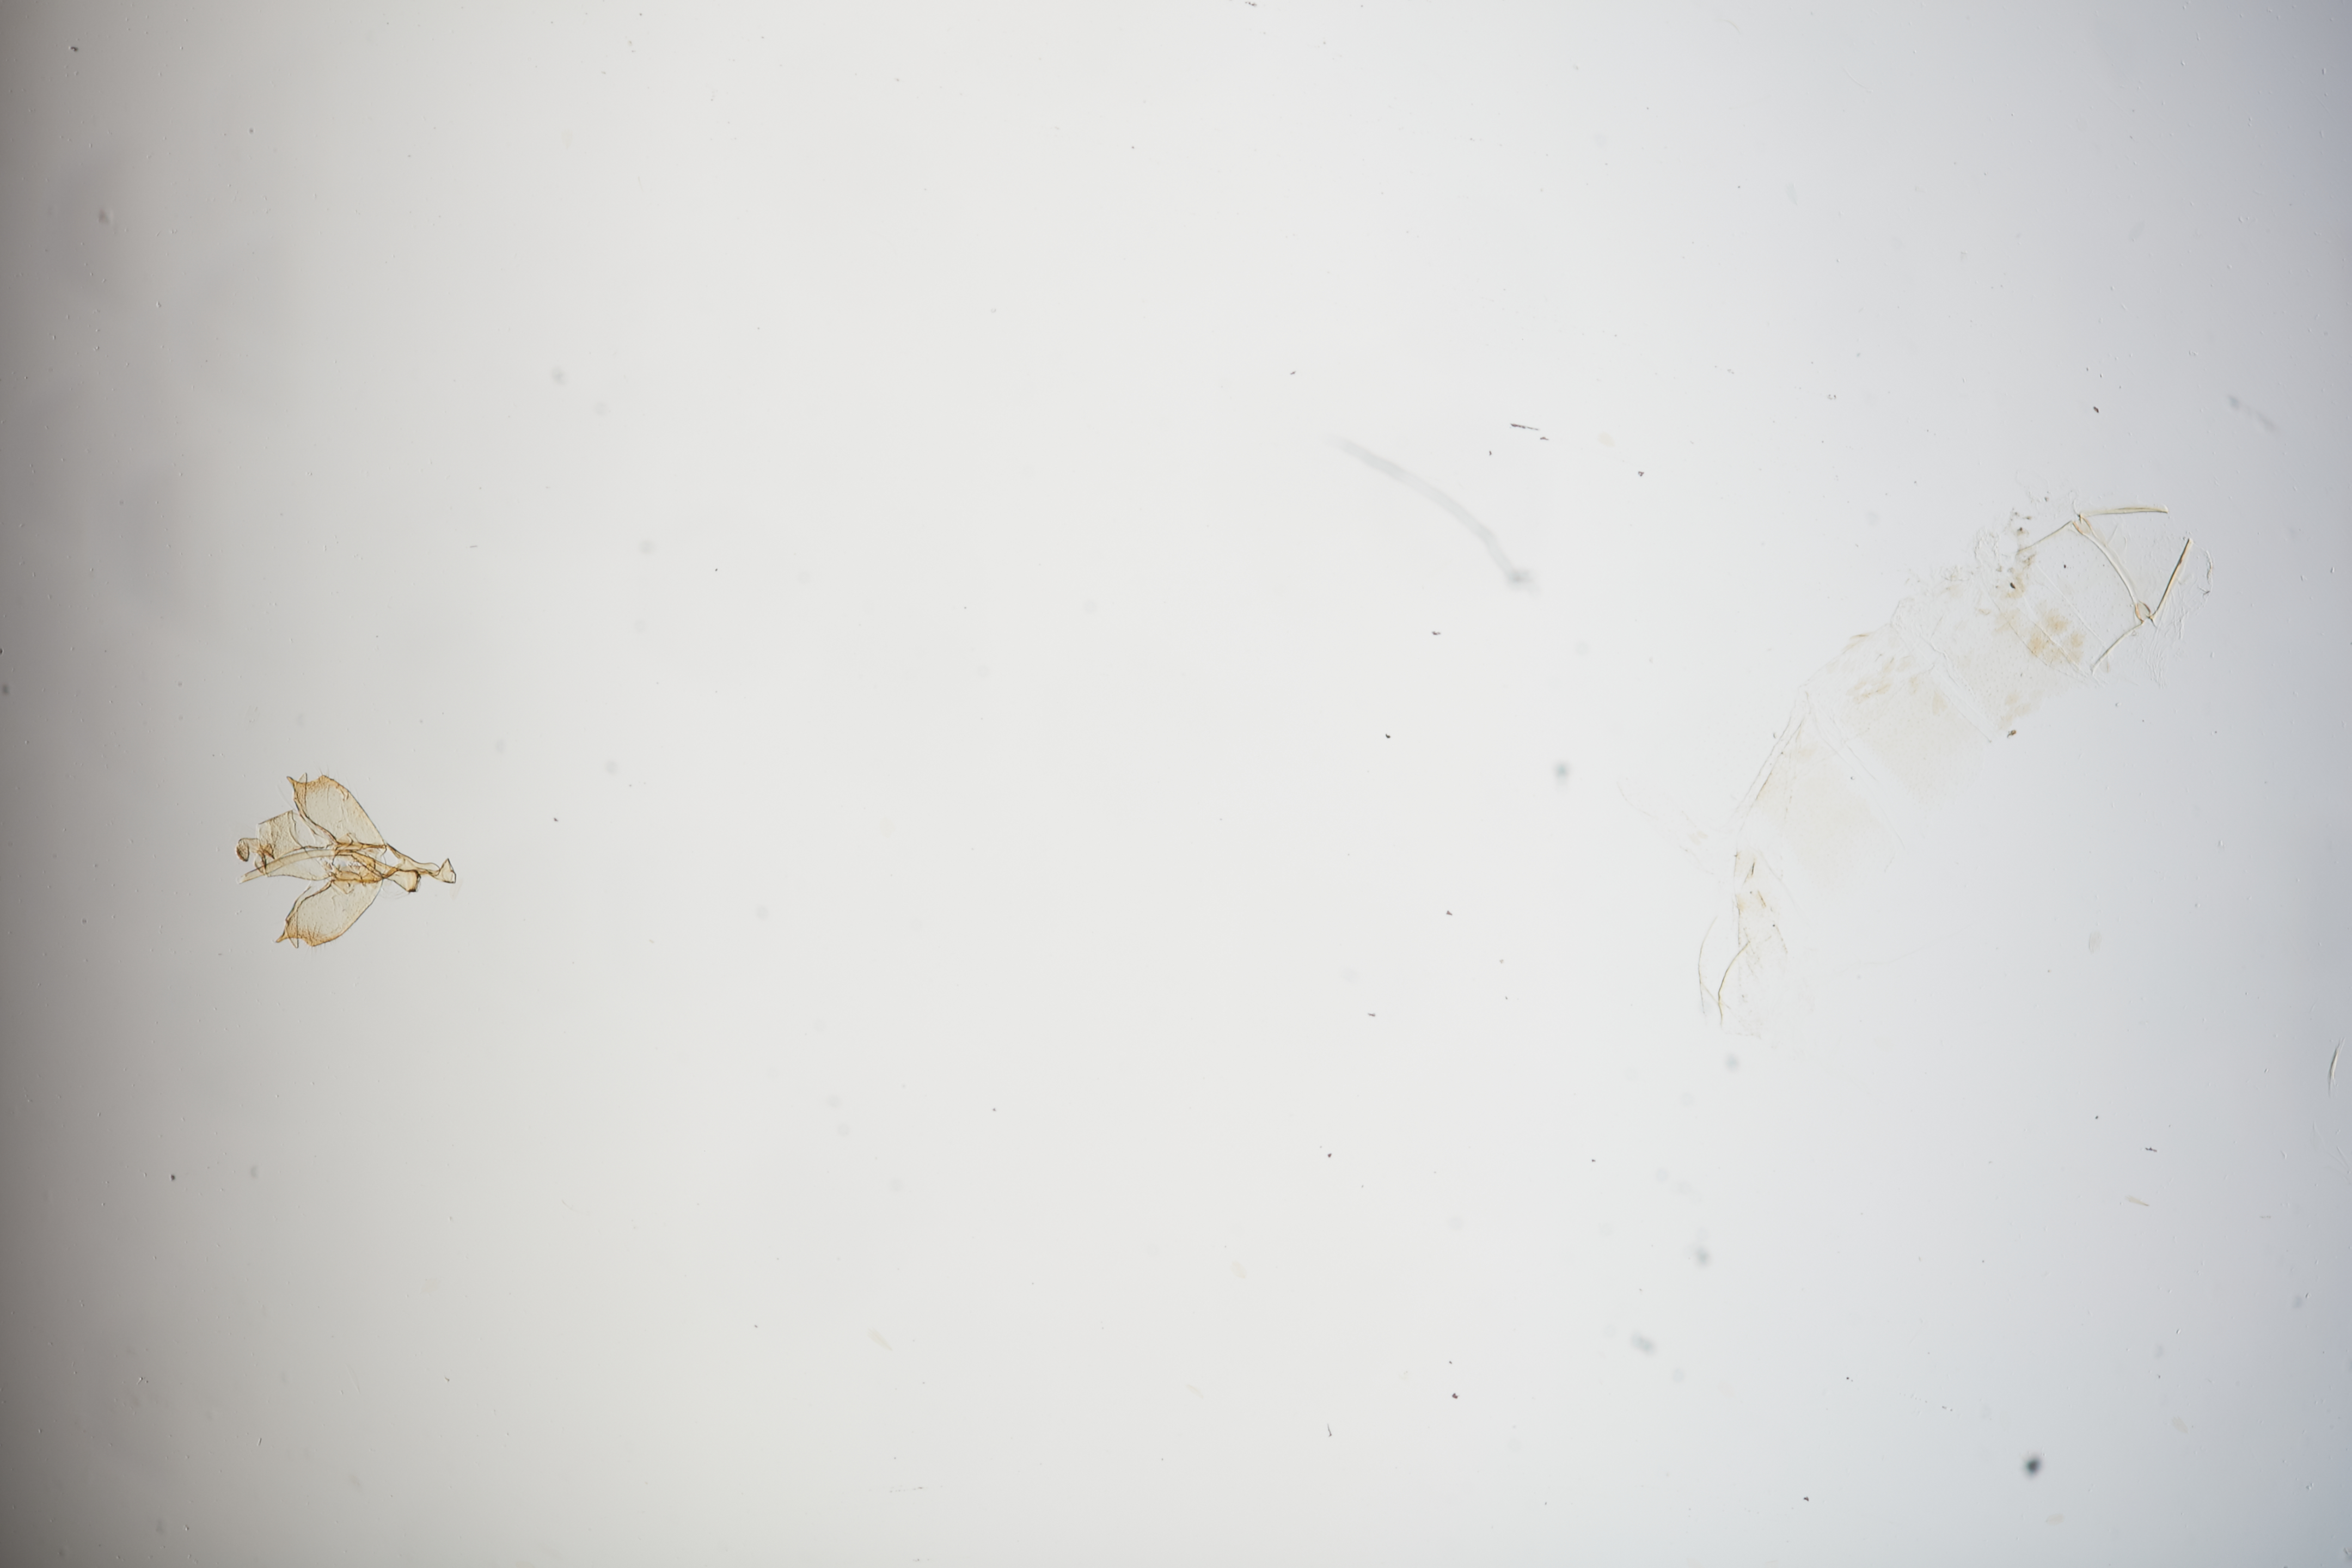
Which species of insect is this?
Mendesia metaxea
